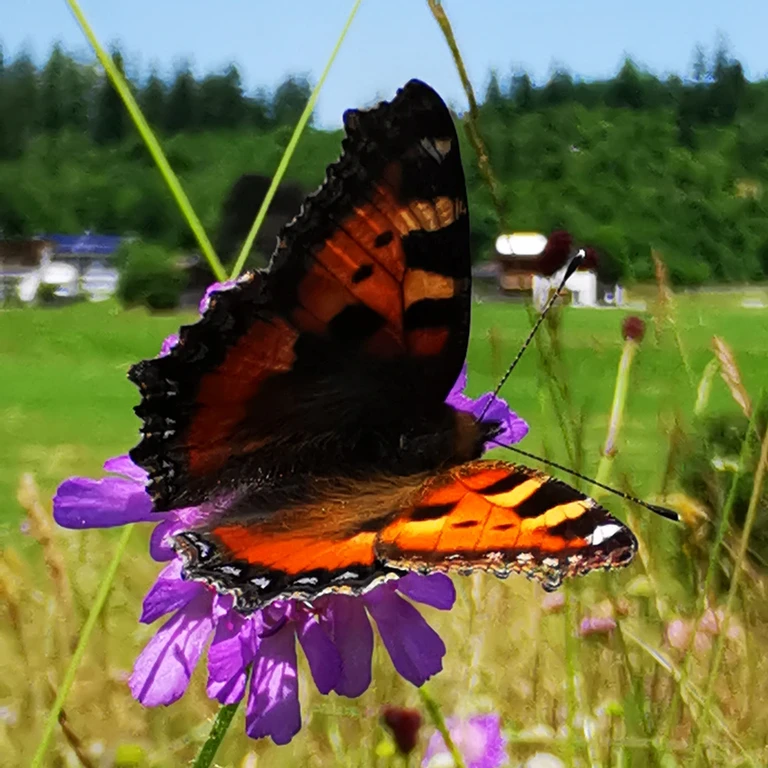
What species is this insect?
Aglais urticae
